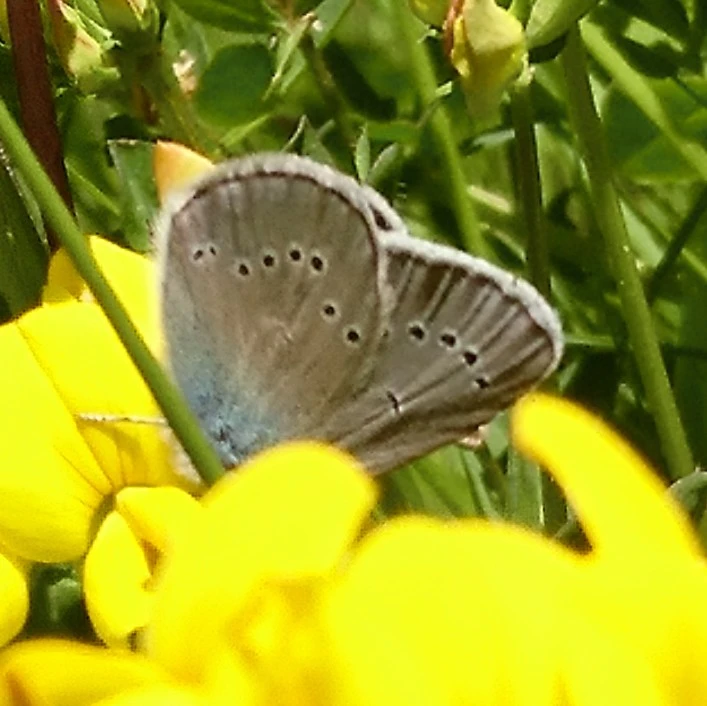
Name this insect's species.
Cyaniris semiargus
